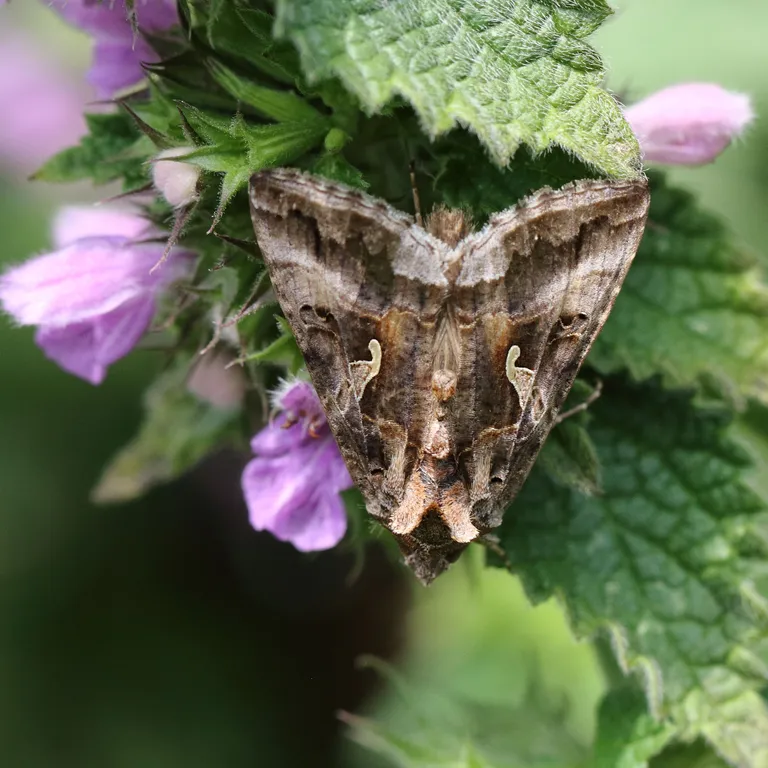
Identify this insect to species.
Autographa gamma
